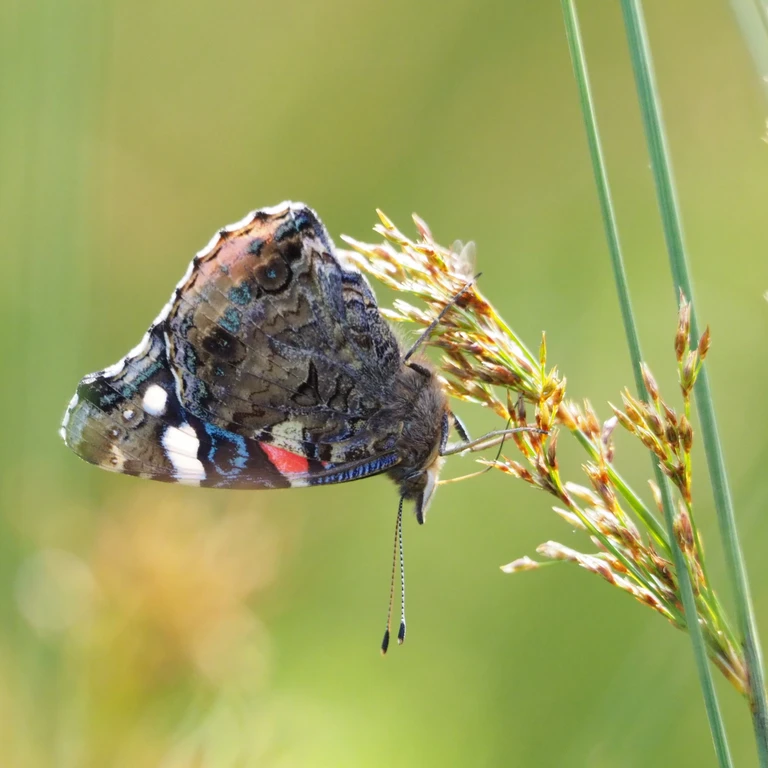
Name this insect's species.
Vanessa atalanta
